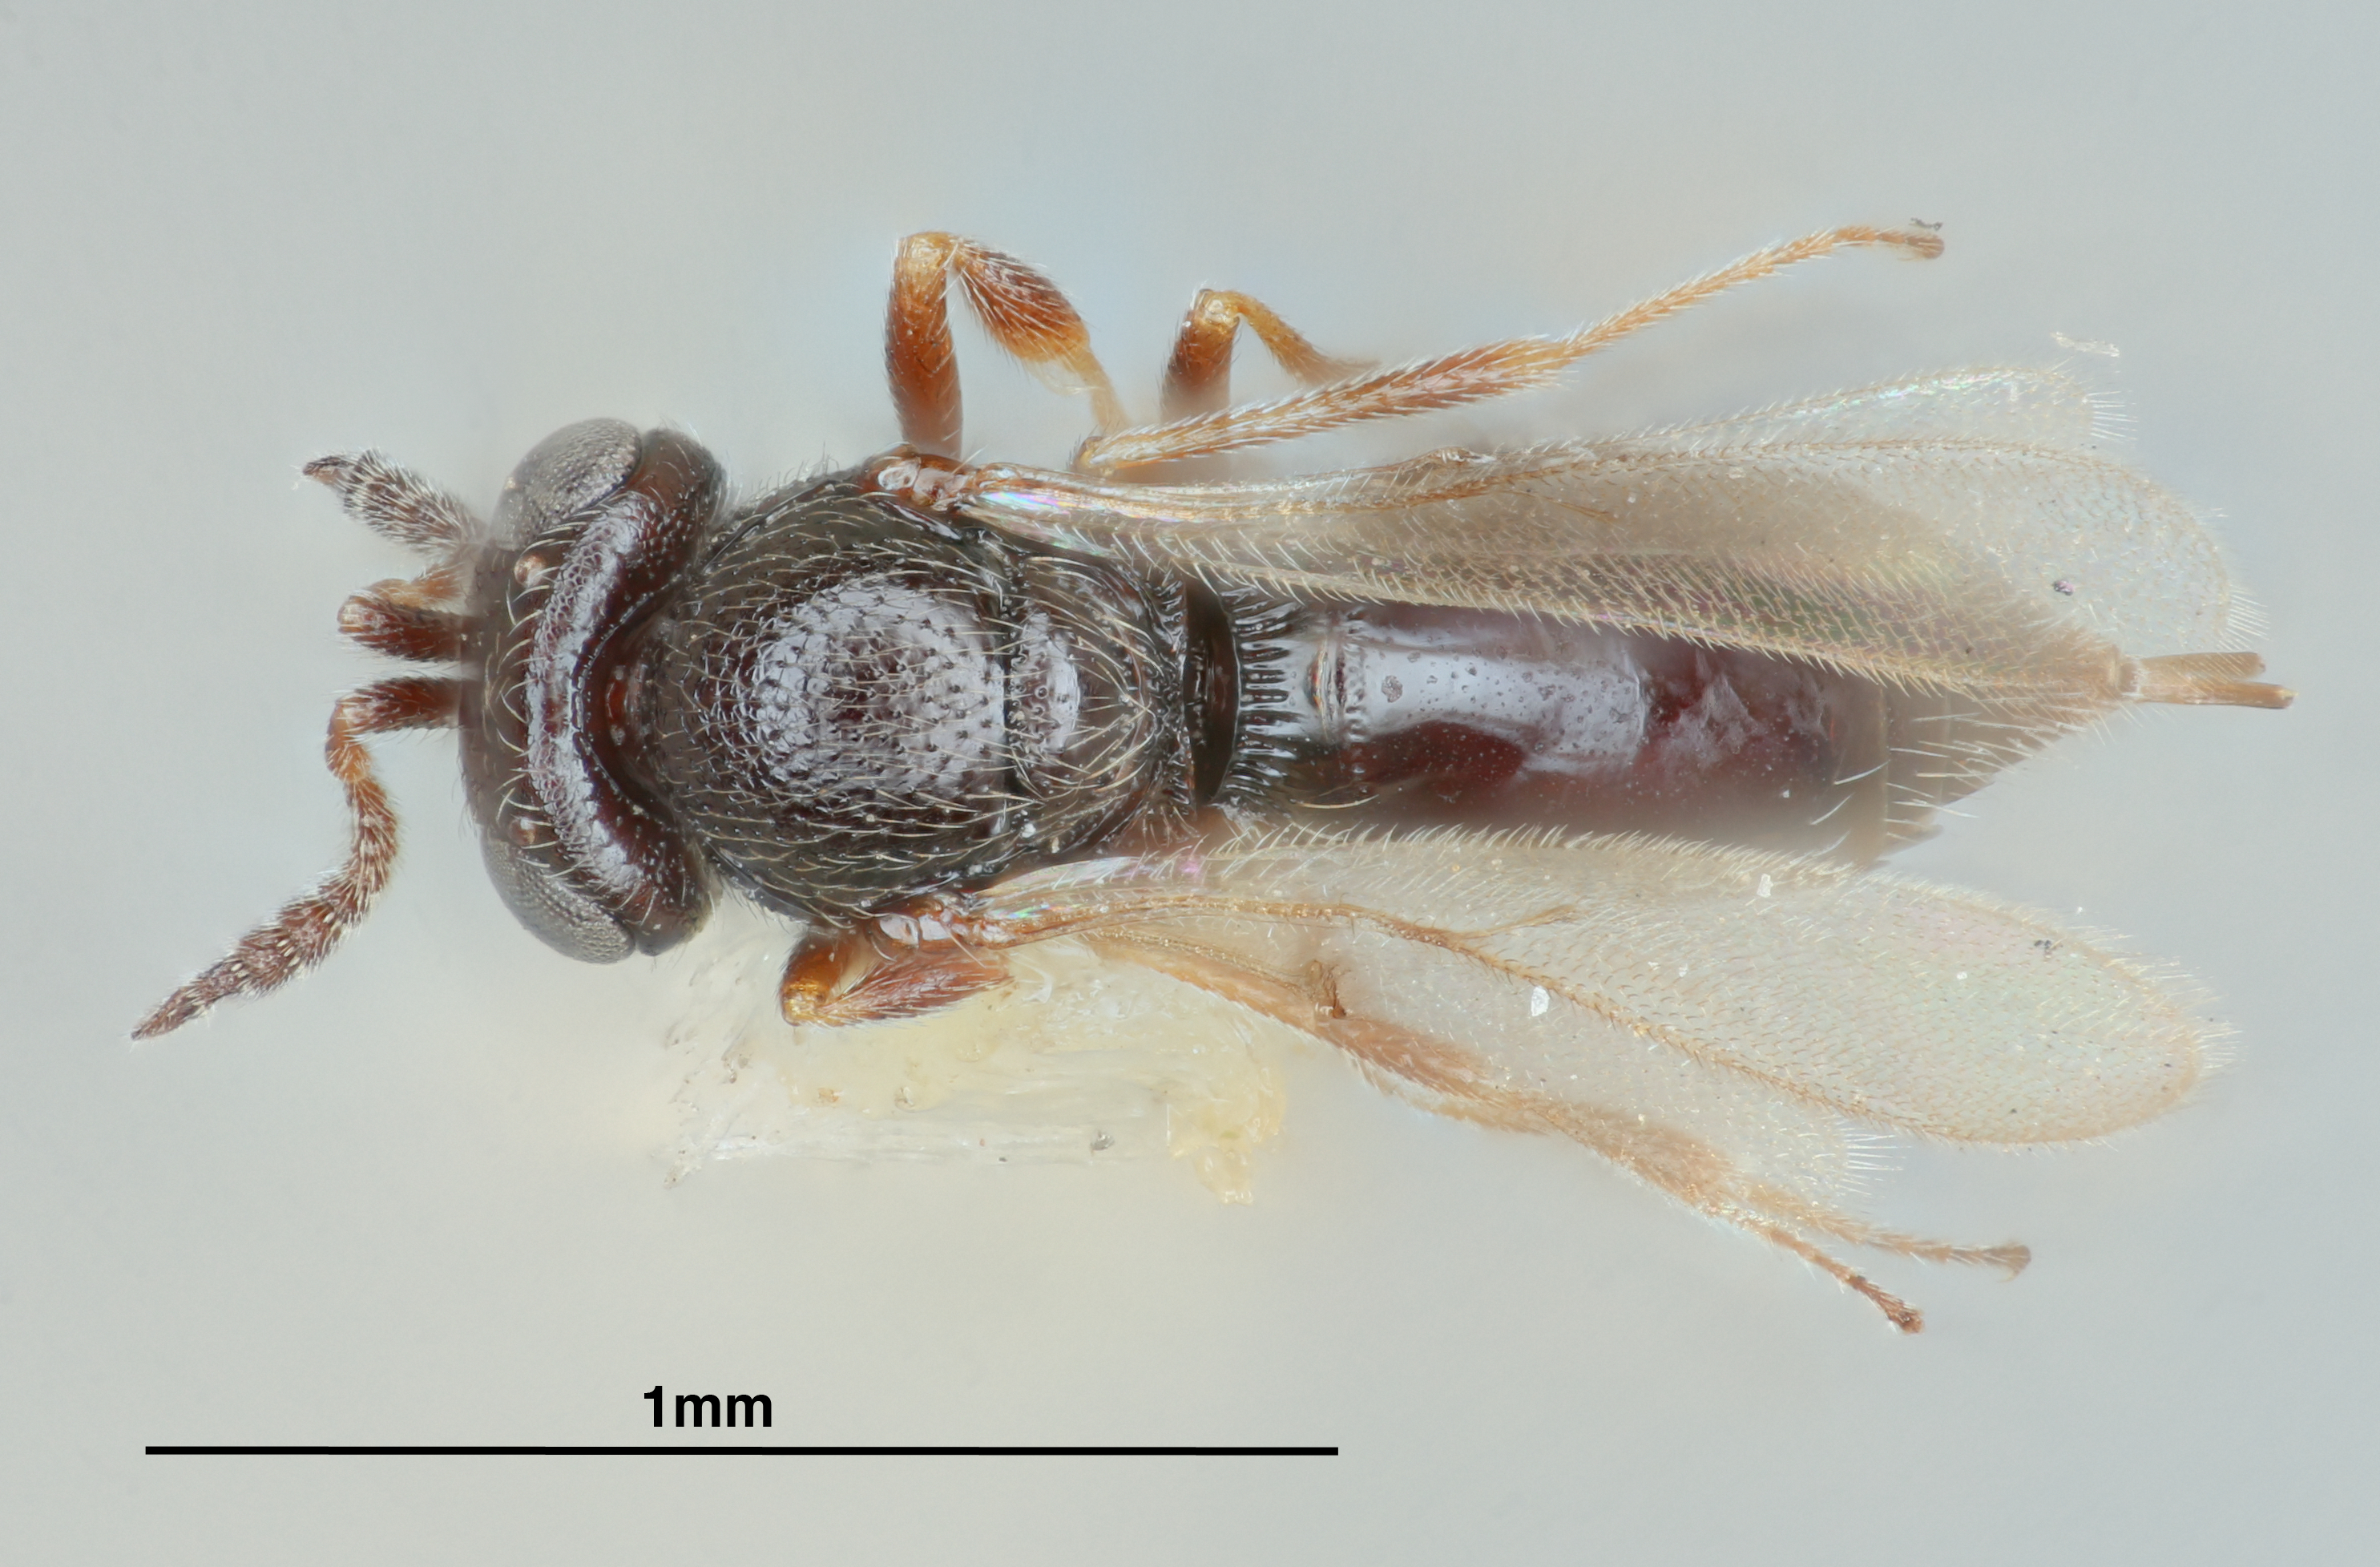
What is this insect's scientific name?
Telenomus sulculus
